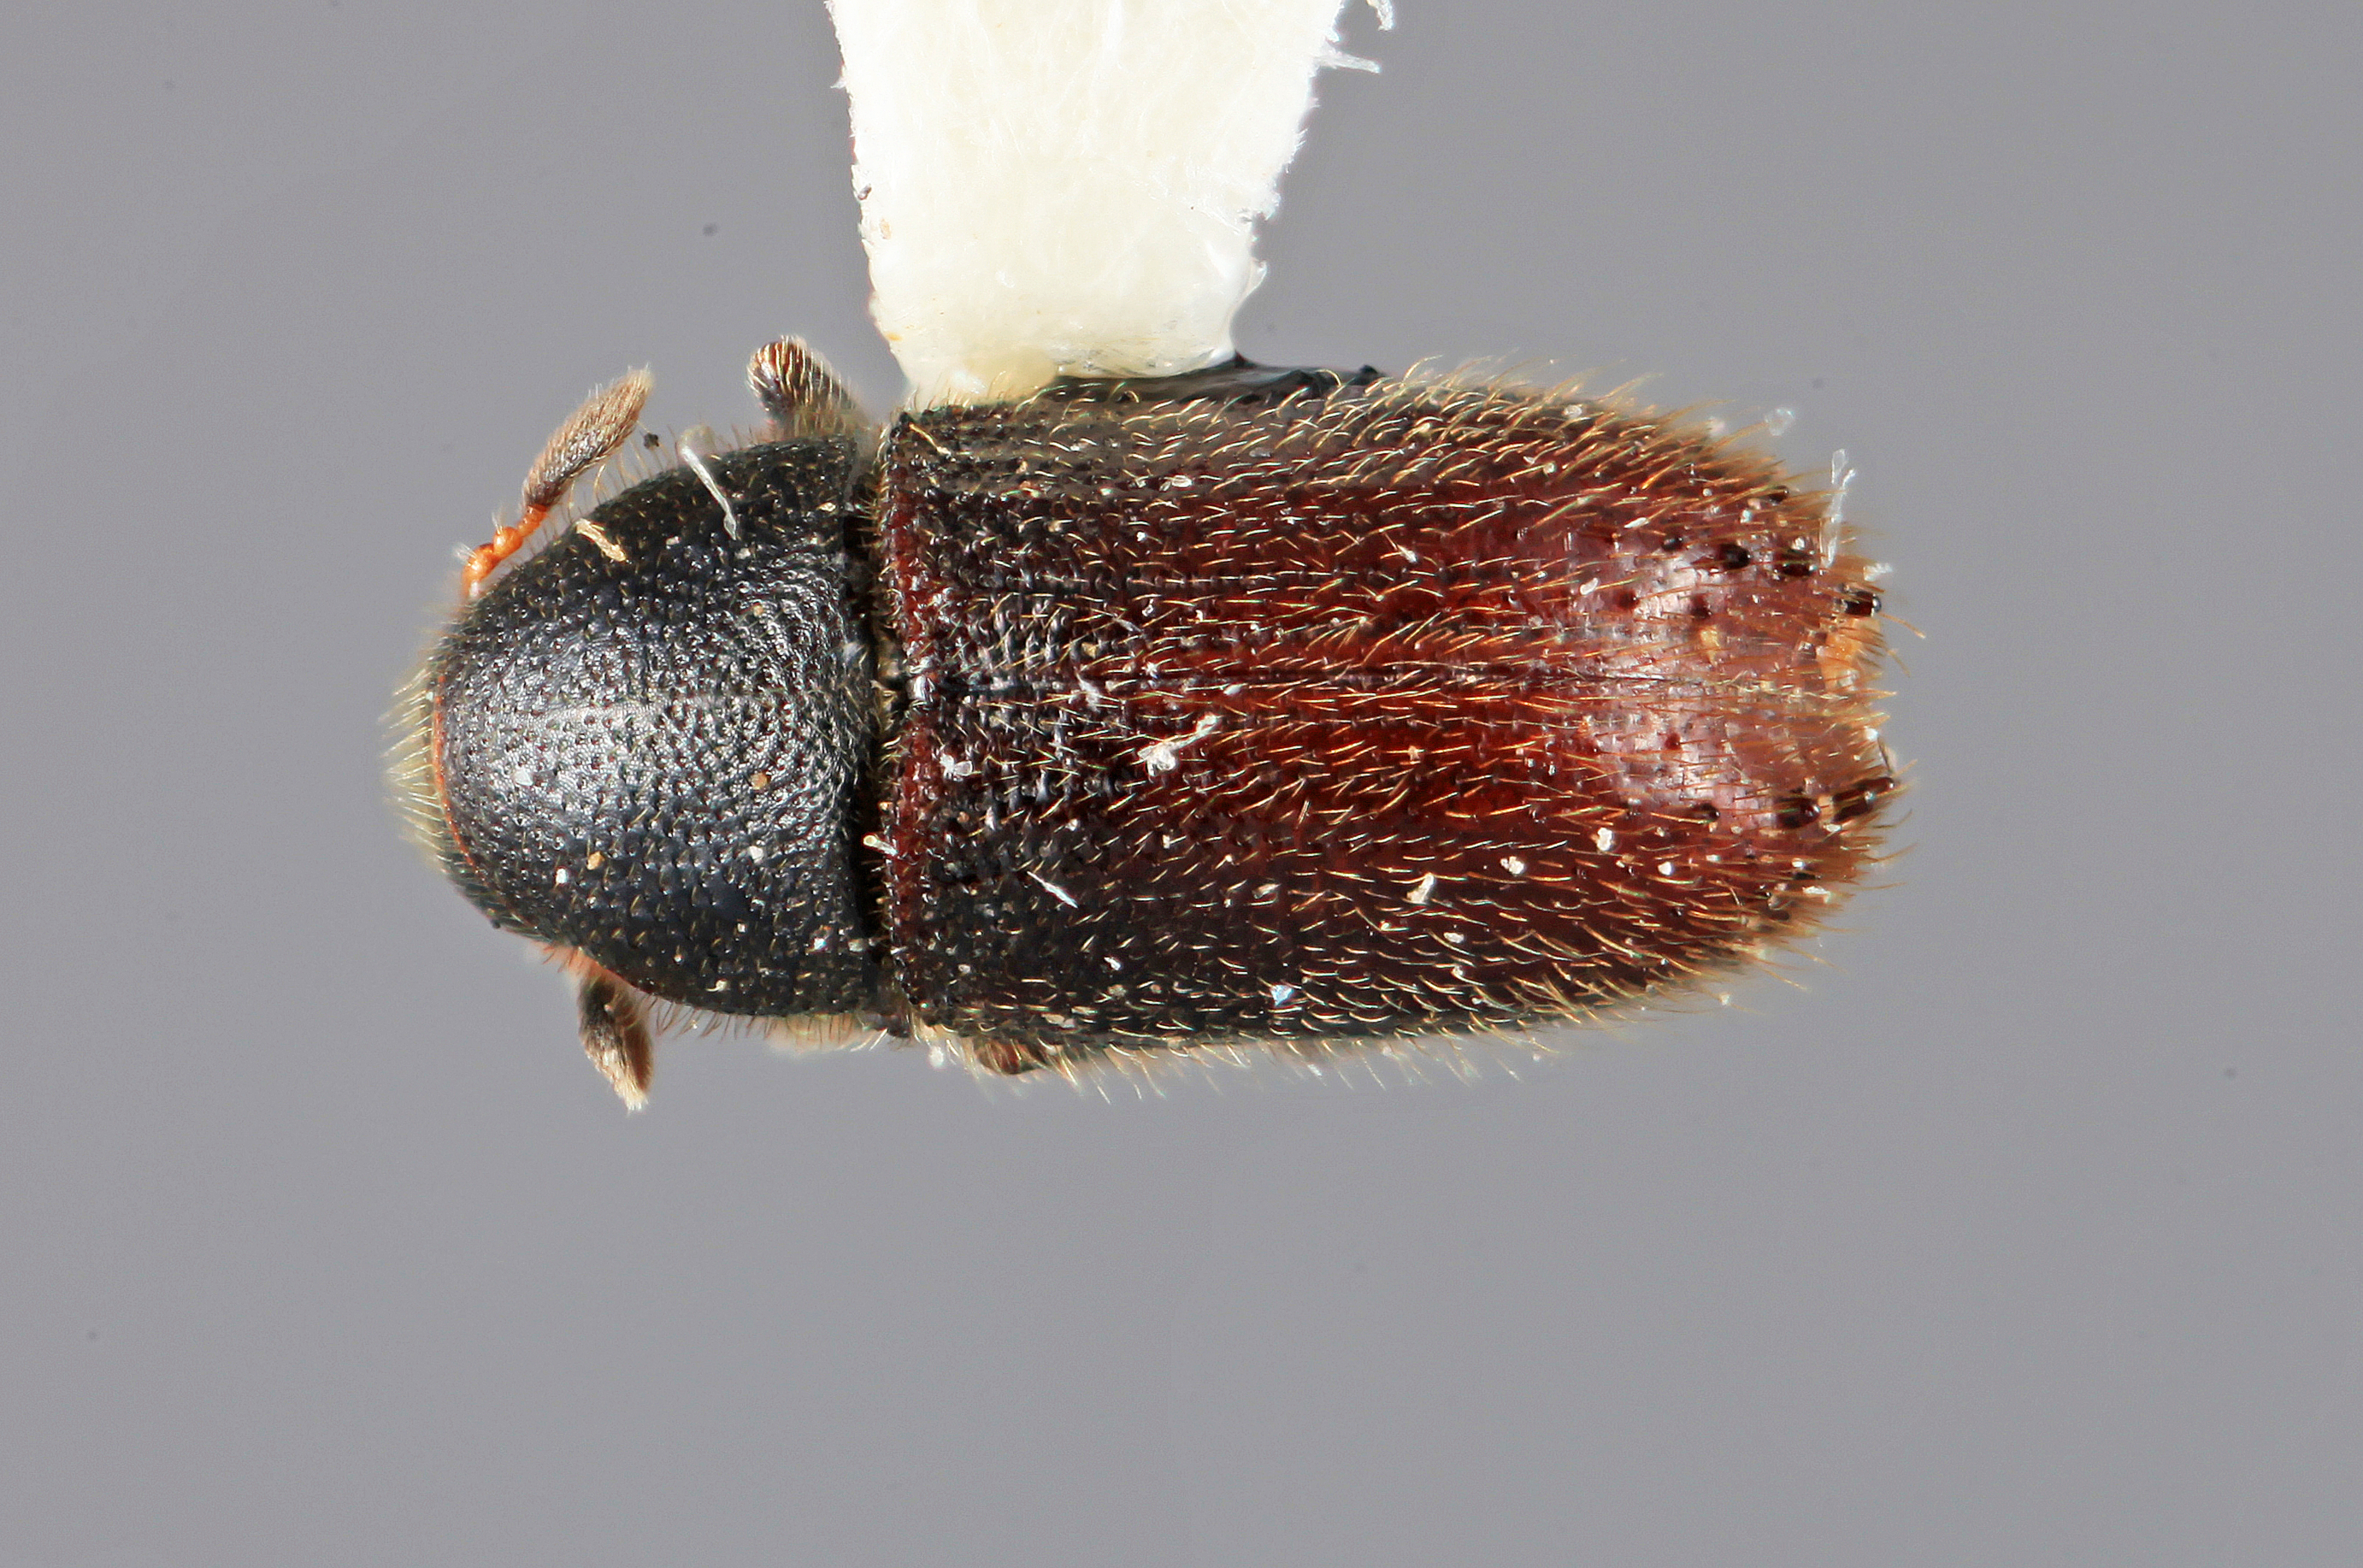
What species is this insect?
Chramesus dentellus
